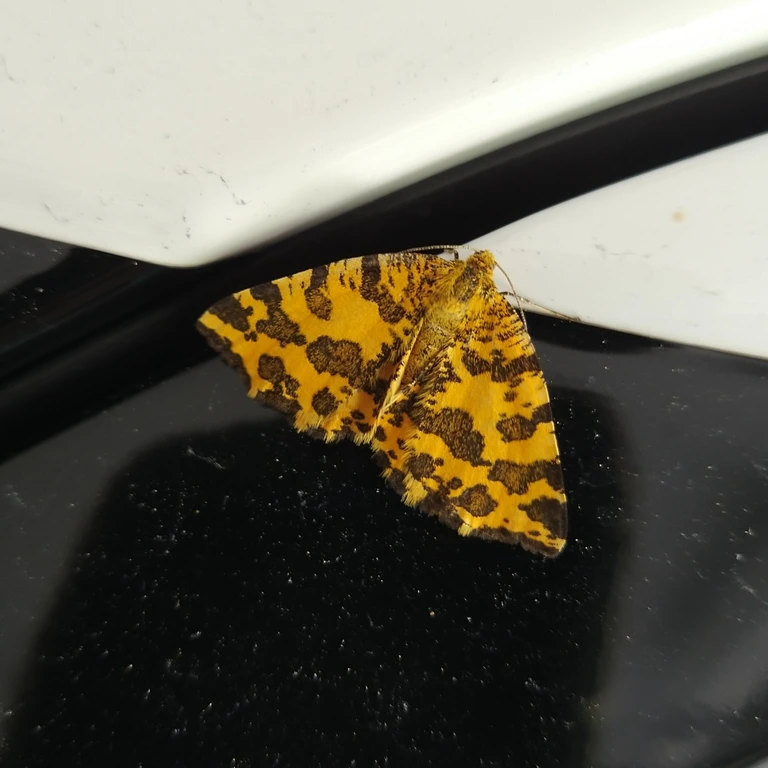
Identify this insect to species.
Pseudopanthera macularia
